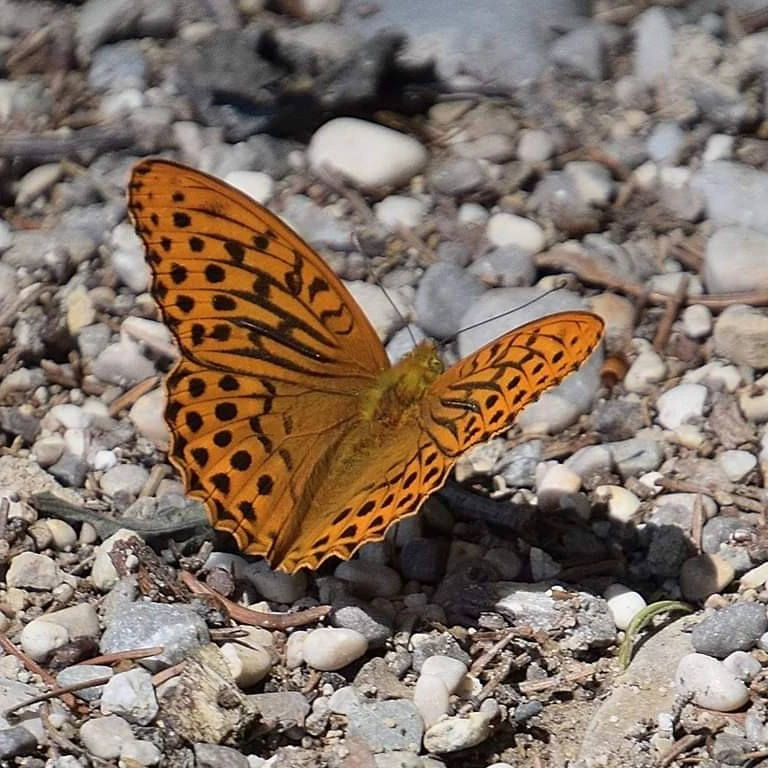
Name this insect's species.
Argynnis paphia
